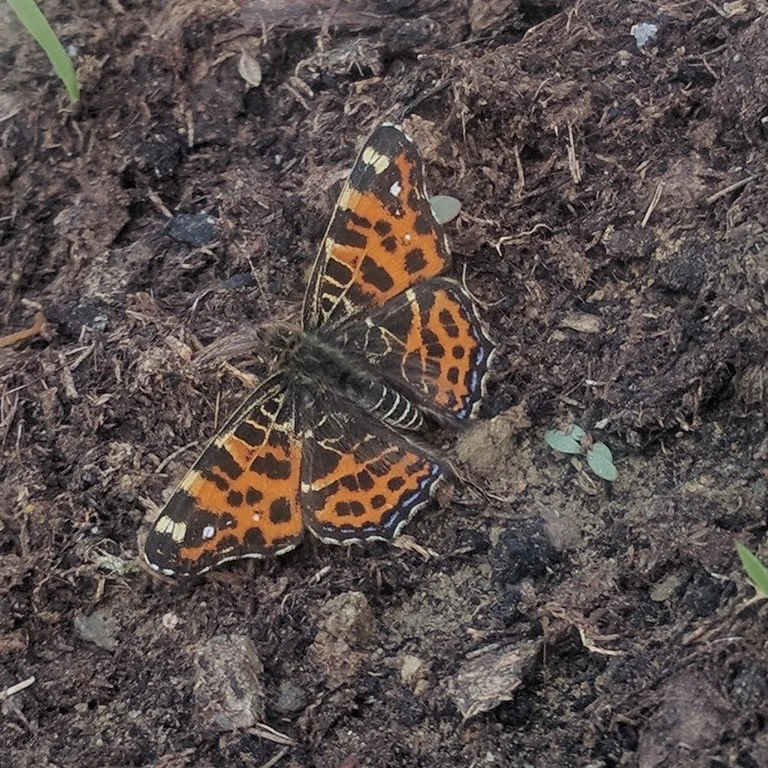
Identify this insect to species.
Araschnia levana
